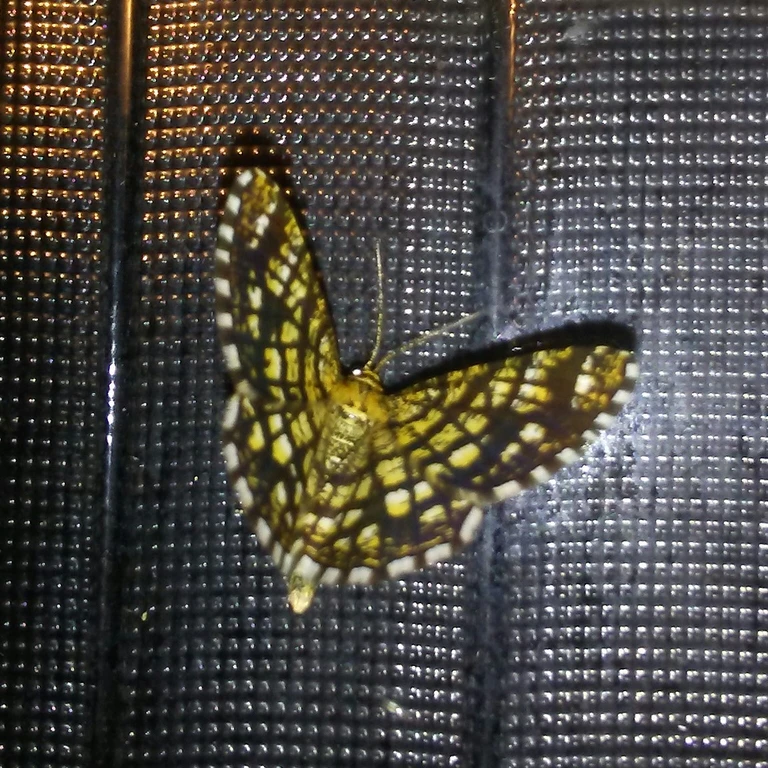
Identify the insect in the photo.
Chiasmia clathrata
